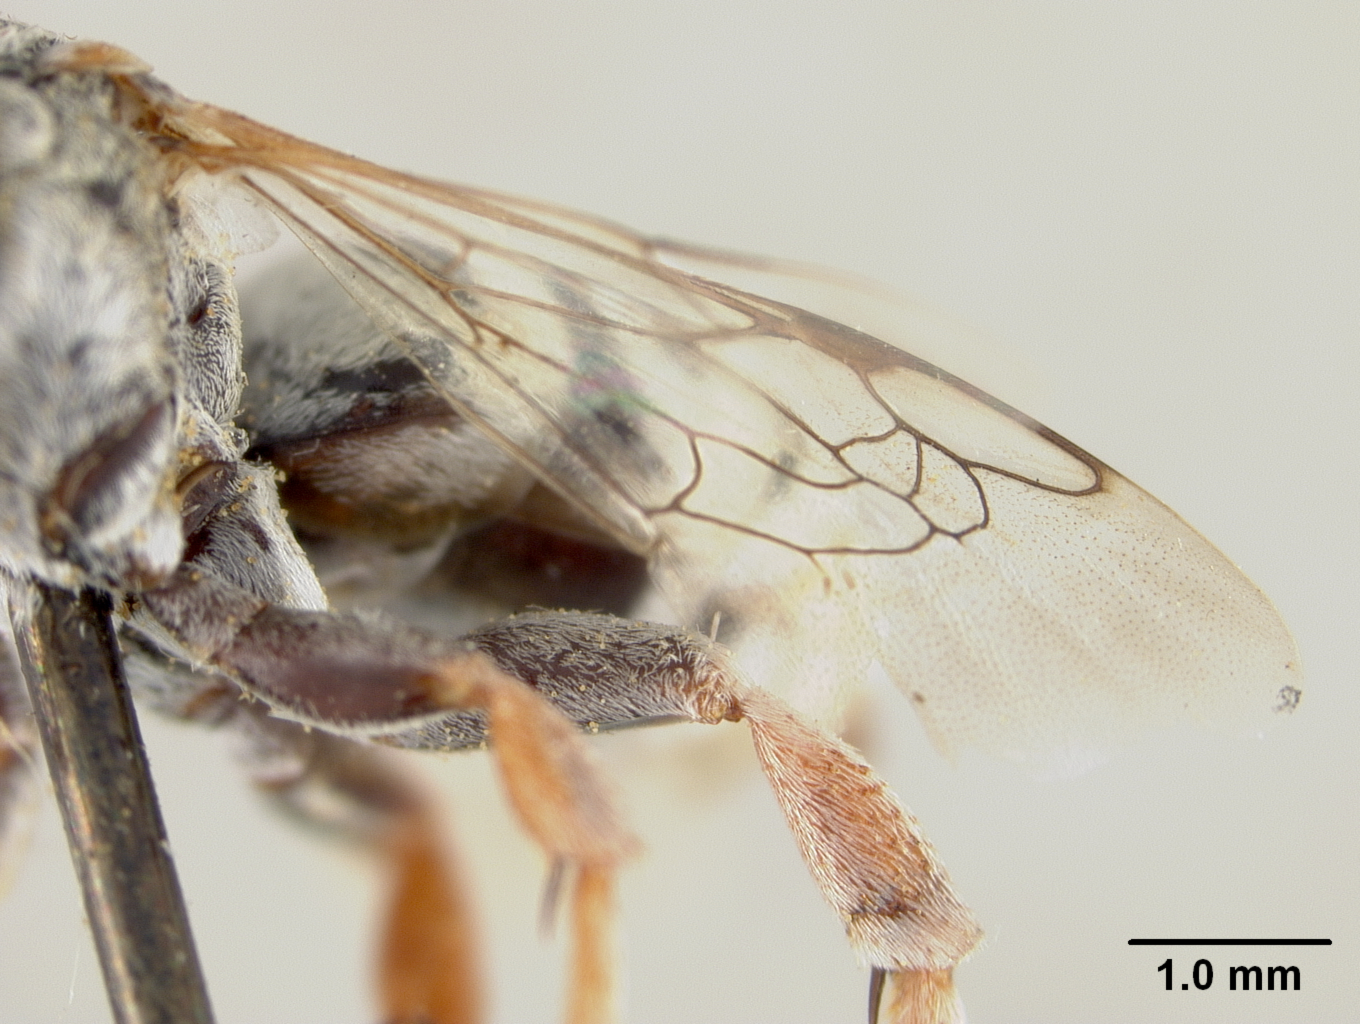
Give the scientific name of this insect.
Epeolus bihamatus
